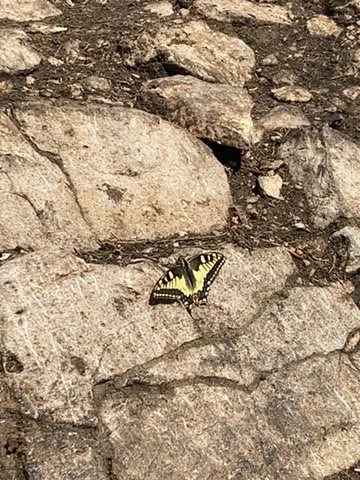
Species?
Papilio machaon
